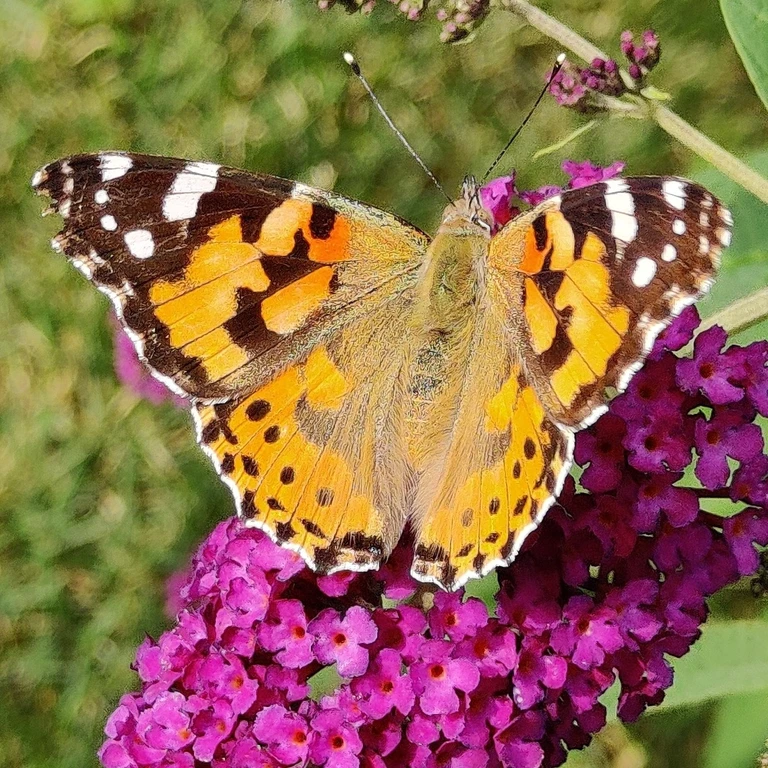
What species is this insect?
Vanessa cardui
